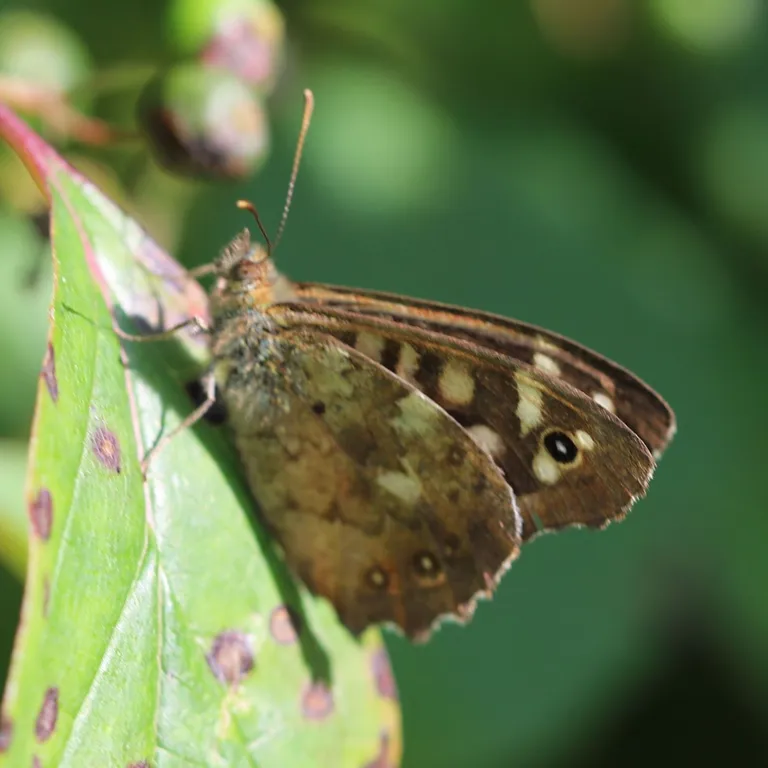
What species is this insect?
Pararge aegeria
